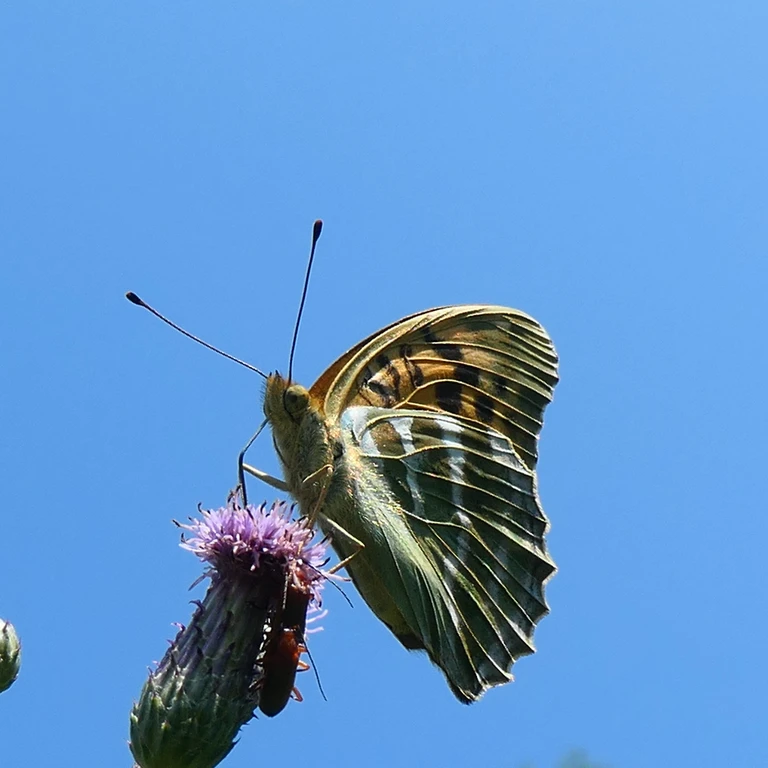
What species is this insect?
Argynnis paphia
